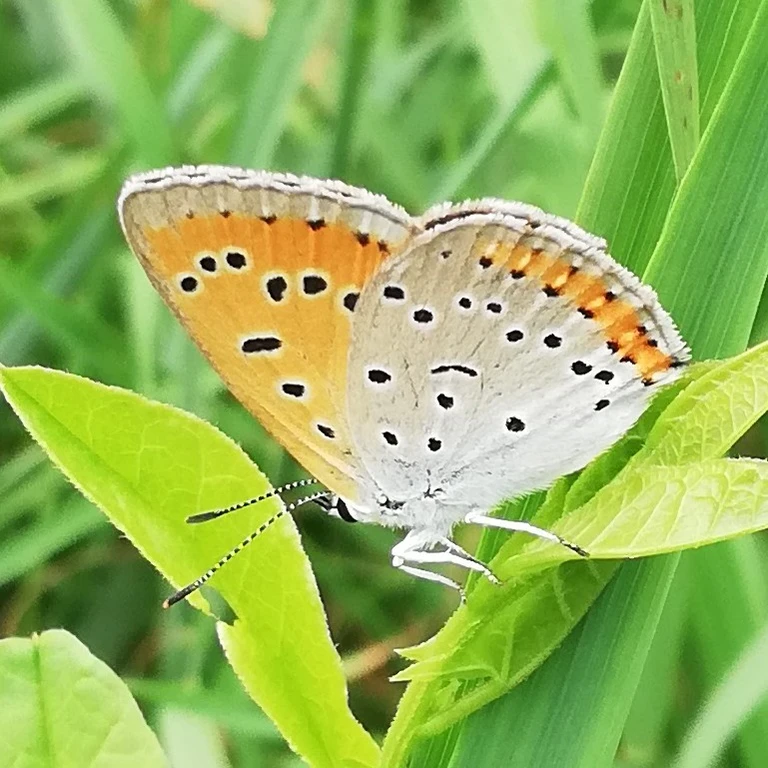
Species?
Lycaena dispar
